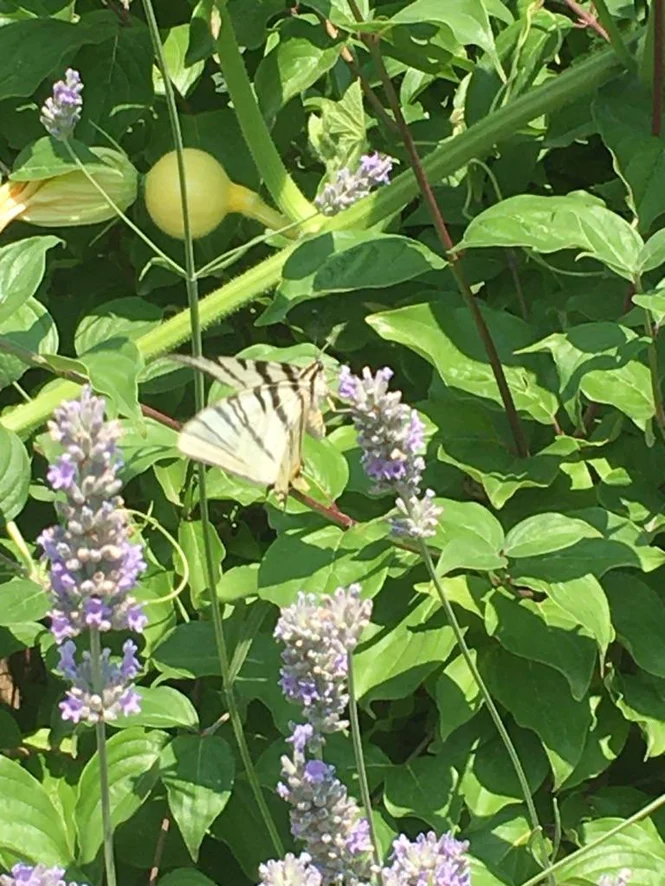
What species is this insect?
Iphiclides podalirius
